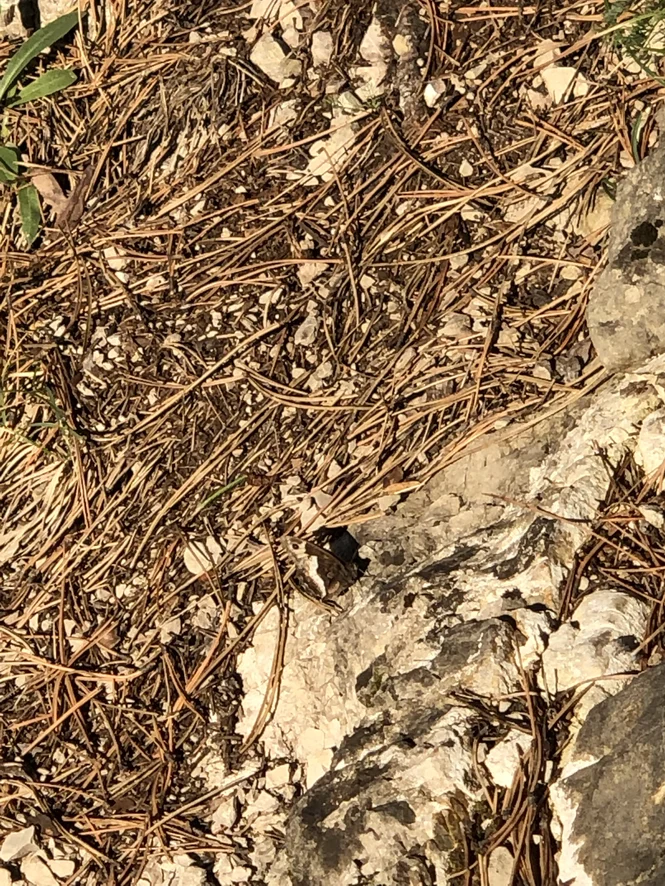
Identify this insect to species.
Hipparchia alcyone
